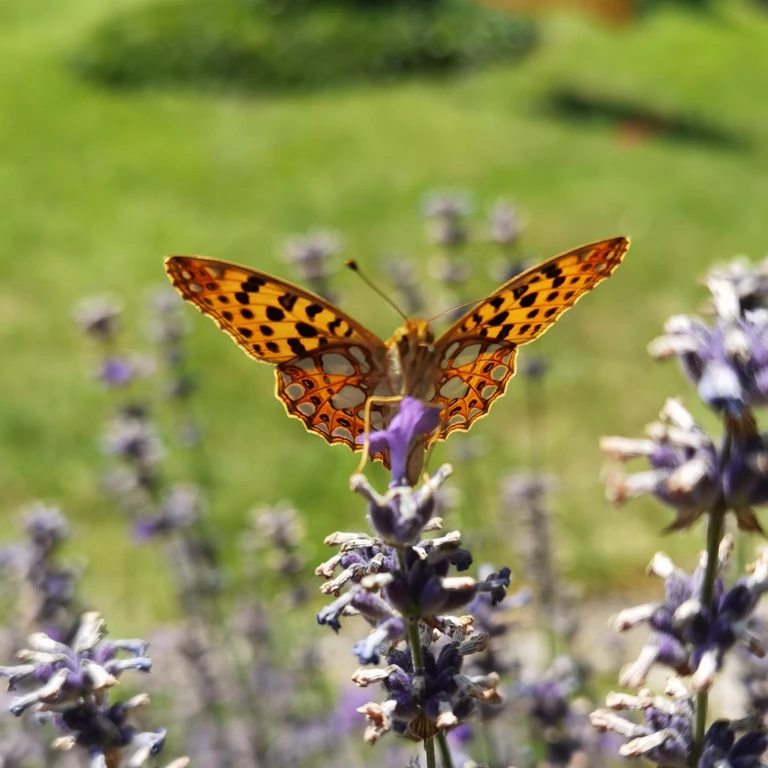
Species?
Issoria lathonia
